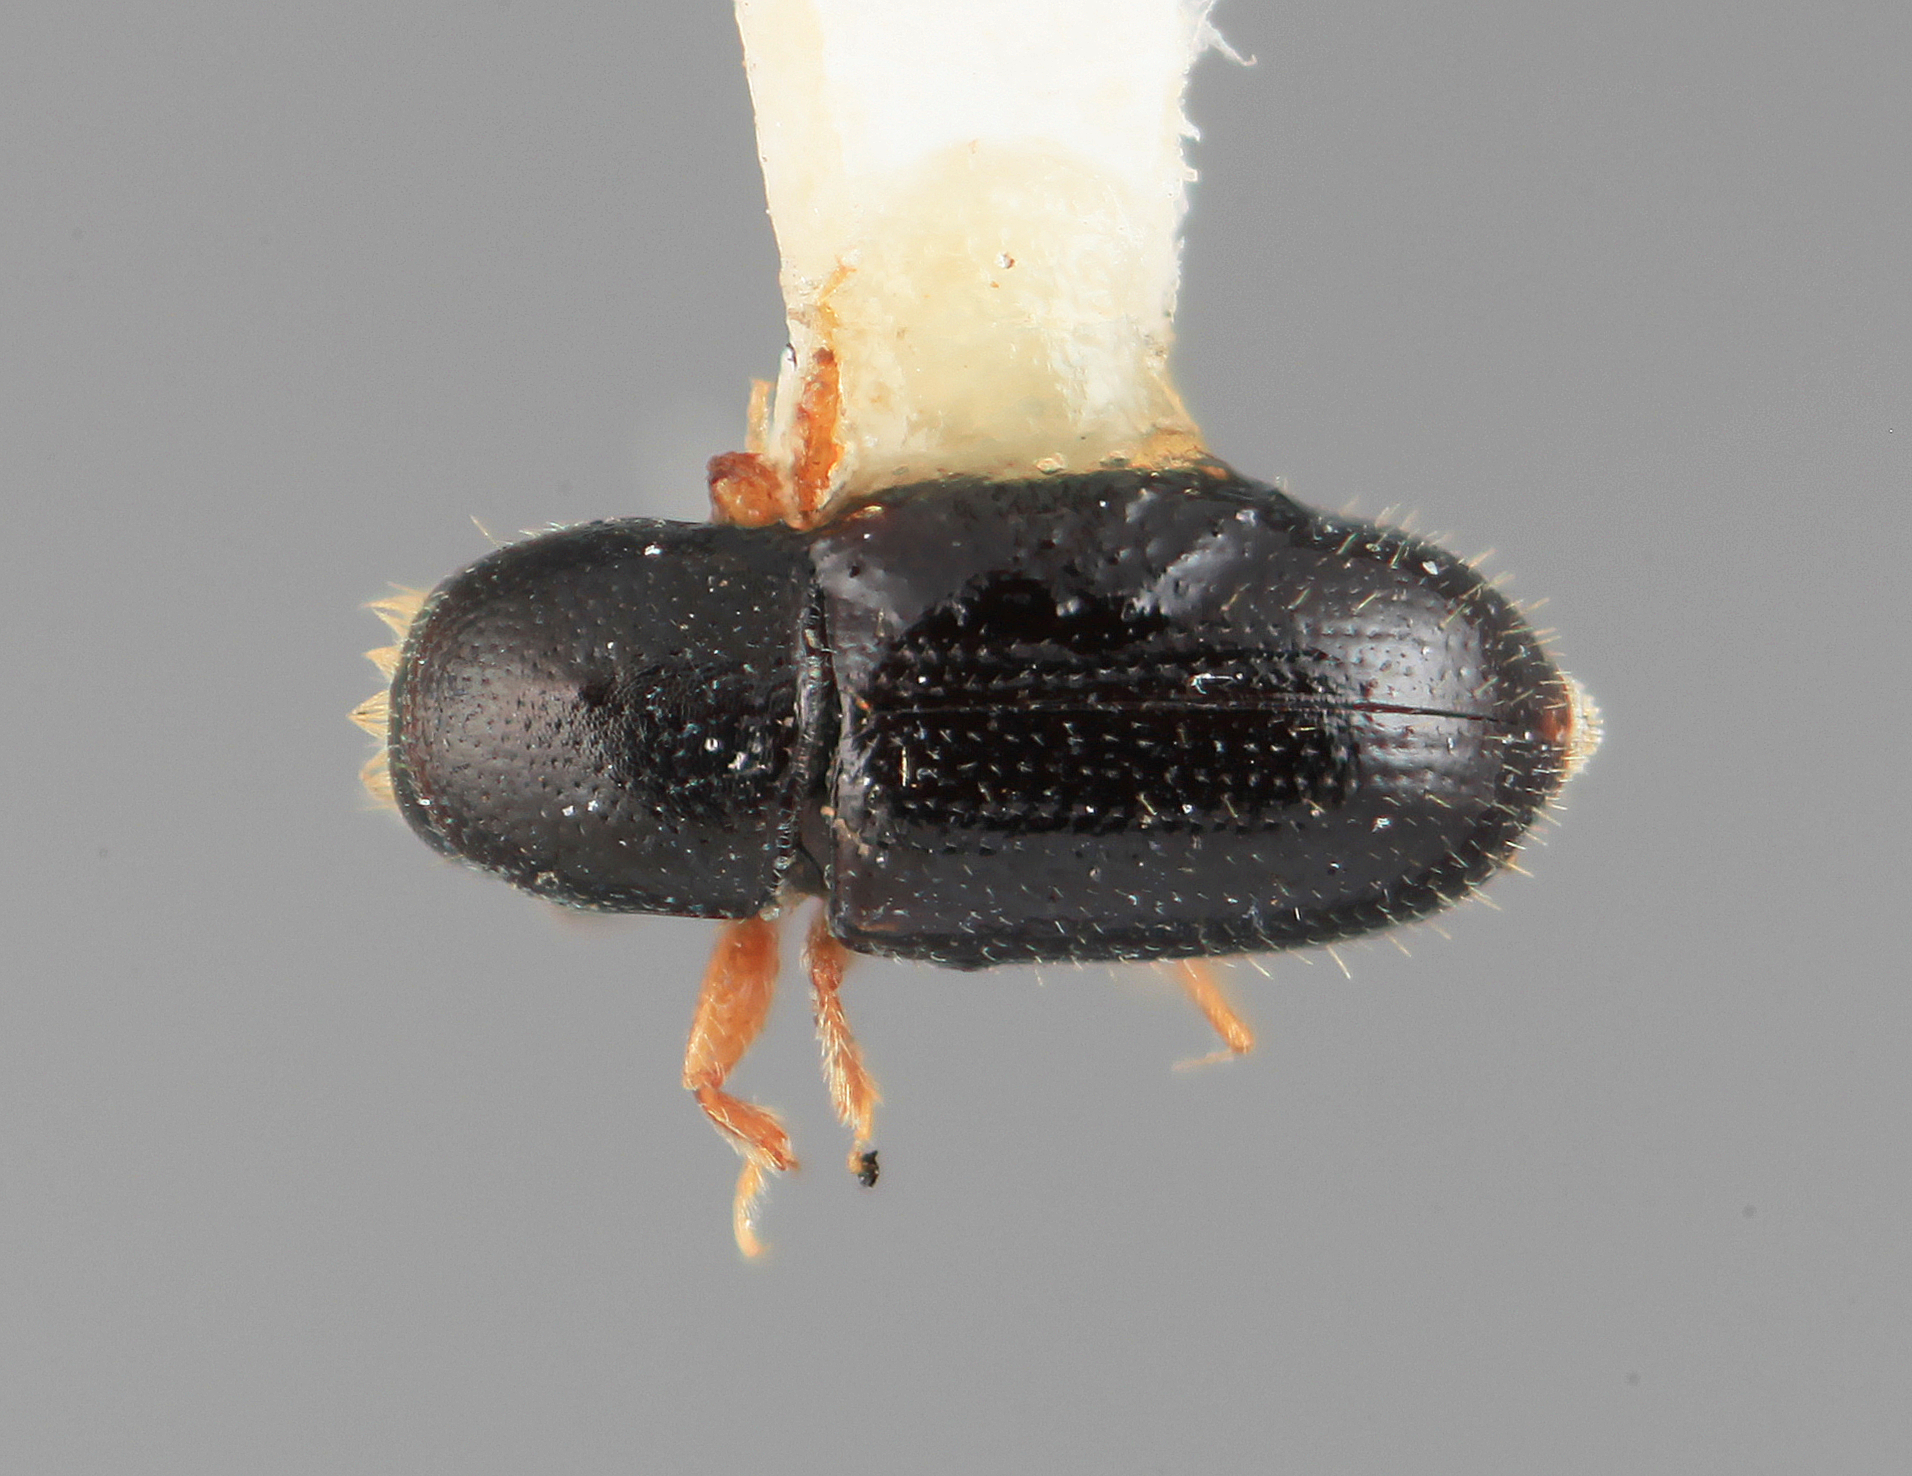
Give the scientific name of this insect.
Scolytodes clusiavorus
